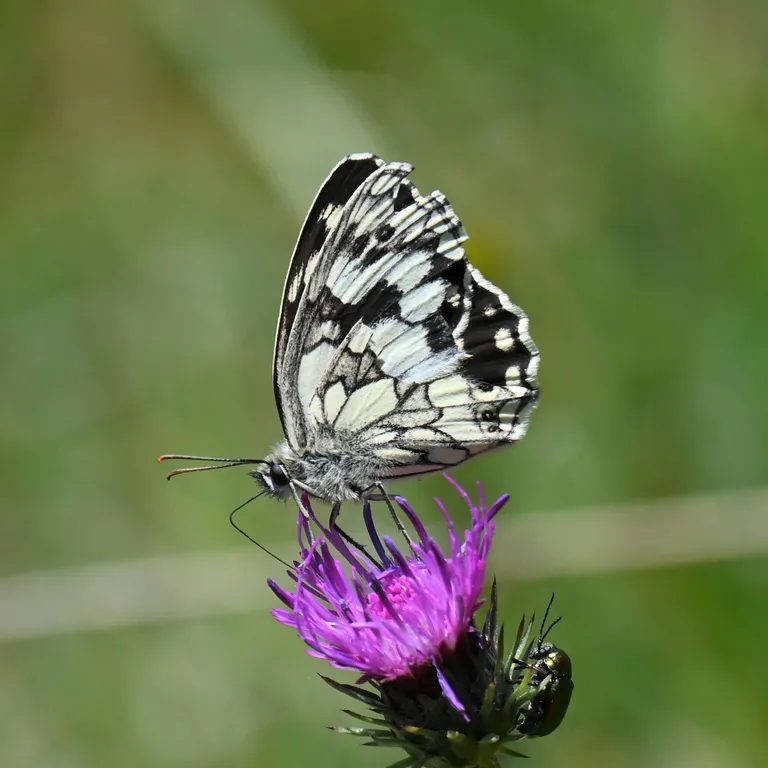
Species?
Melanargia galathea
